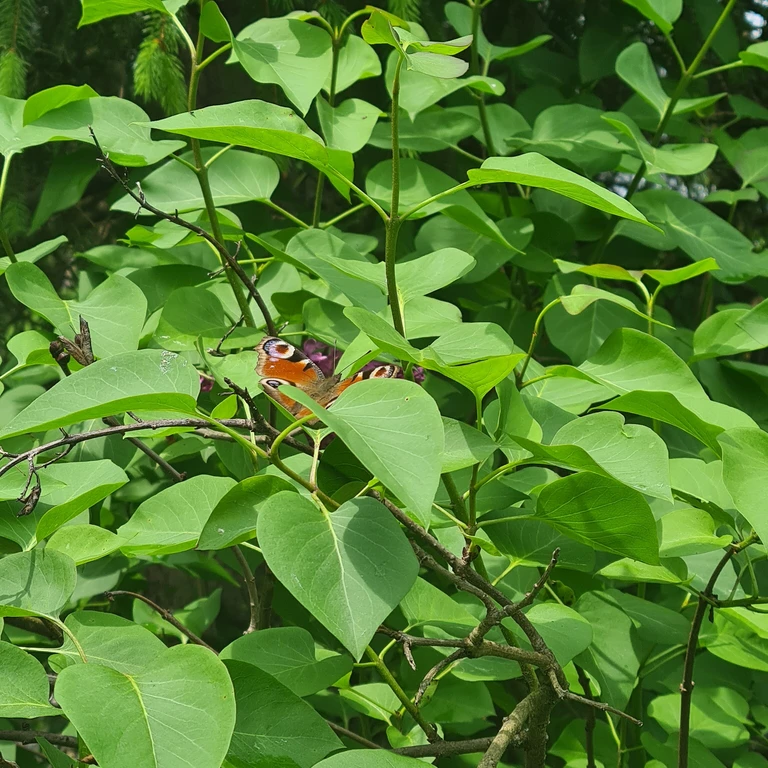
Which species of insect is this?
Aglais io
